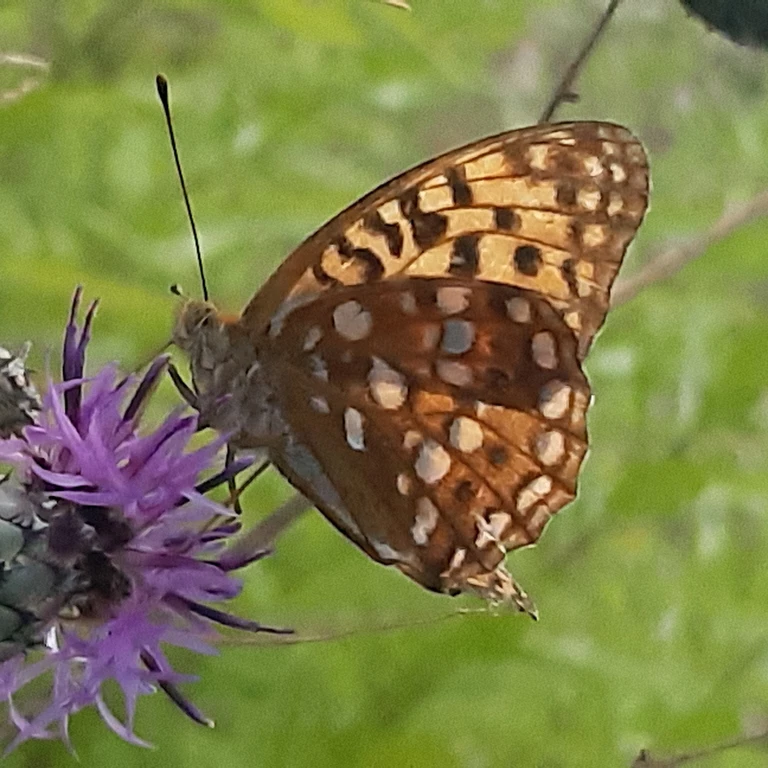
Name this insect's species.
Fabriciana adippe
